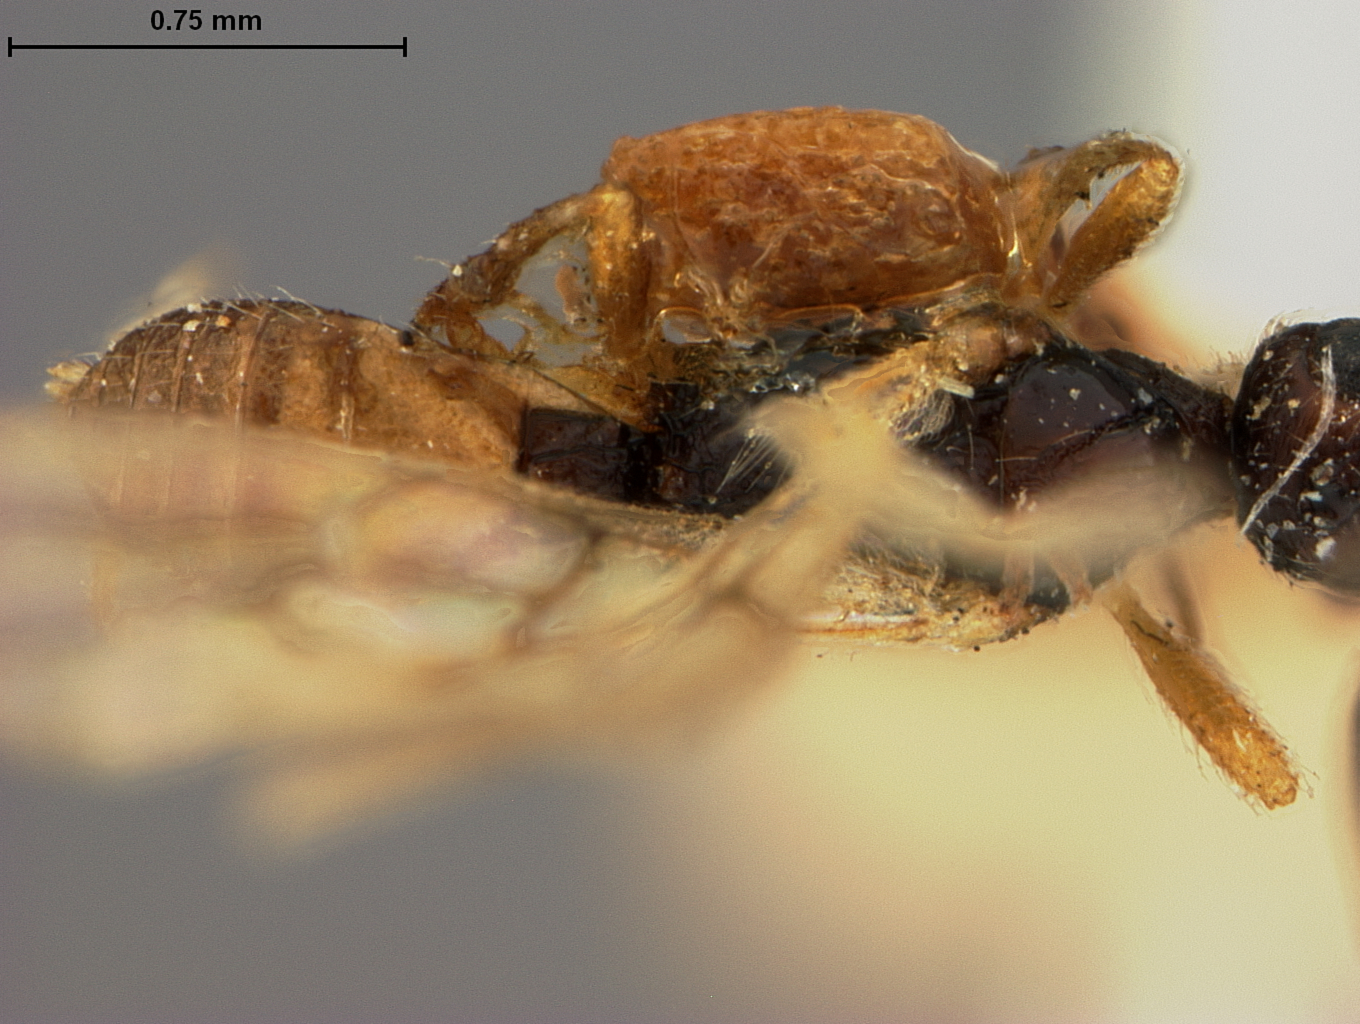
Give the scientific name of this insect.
Hormius erythrogaster
